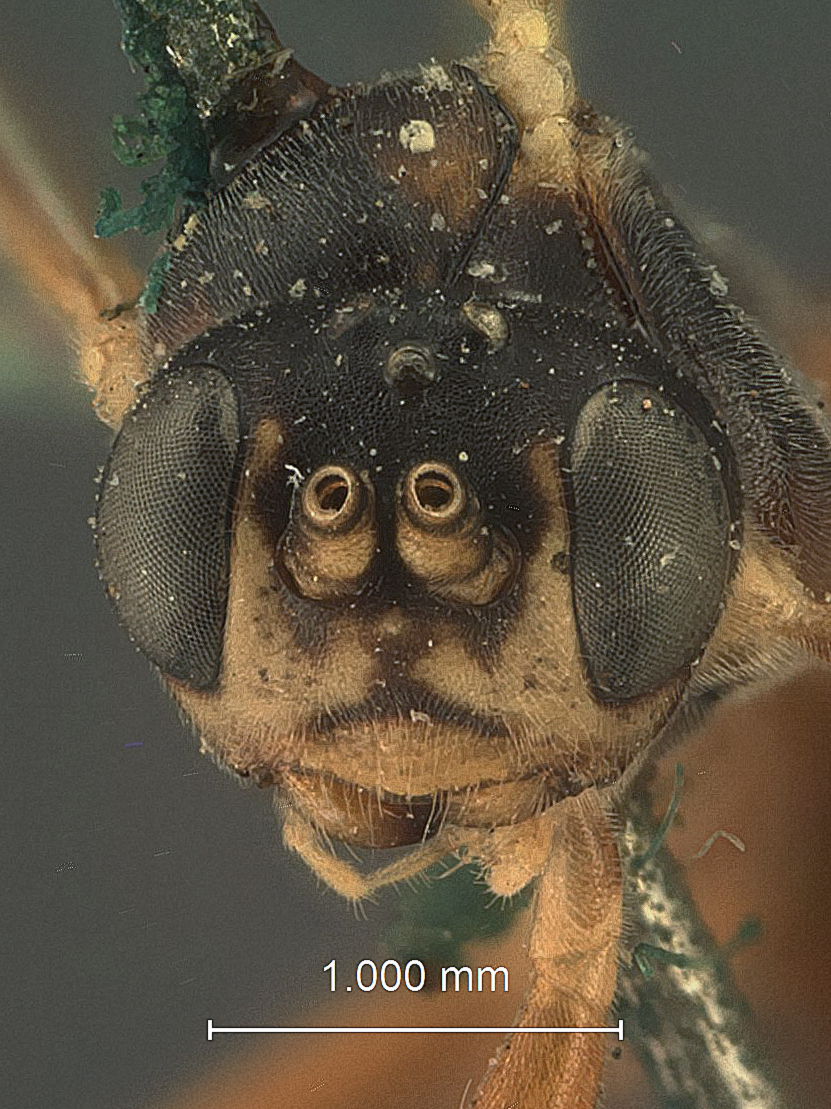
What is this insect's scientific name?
Euryproctus rufopictus
